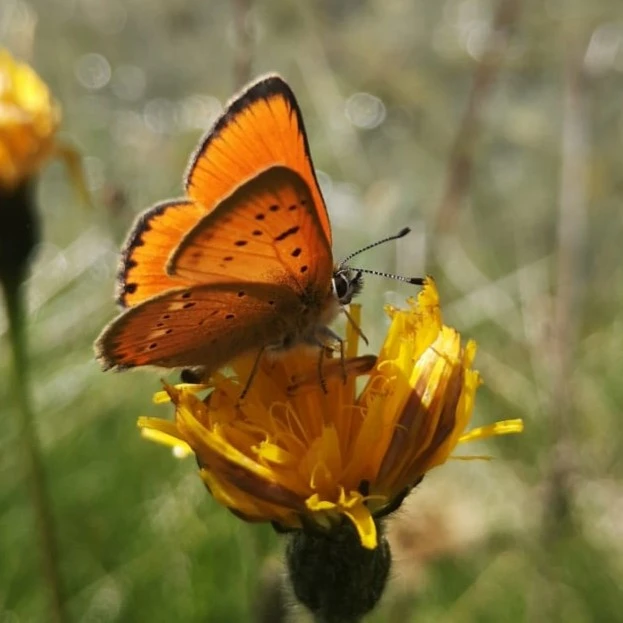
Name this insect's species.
Lycaena virgaureae
